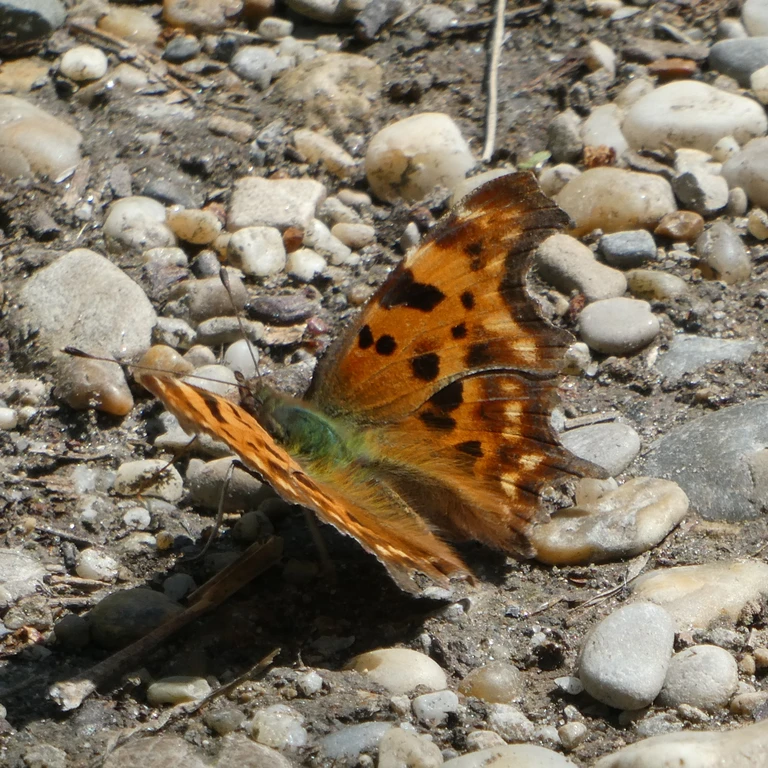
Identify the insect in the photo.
Polygonia c-album
